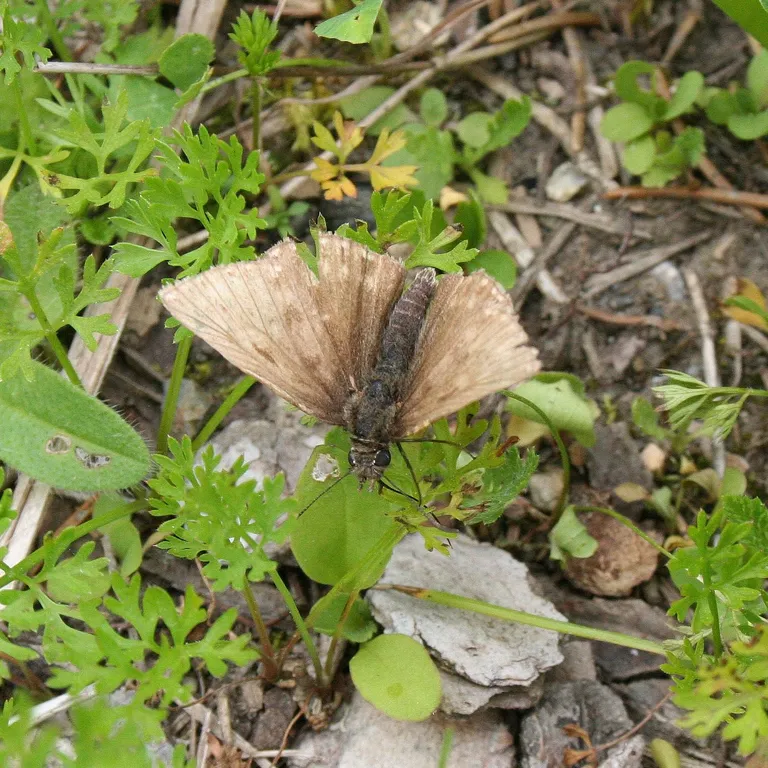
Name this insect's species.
Erynnis tages
